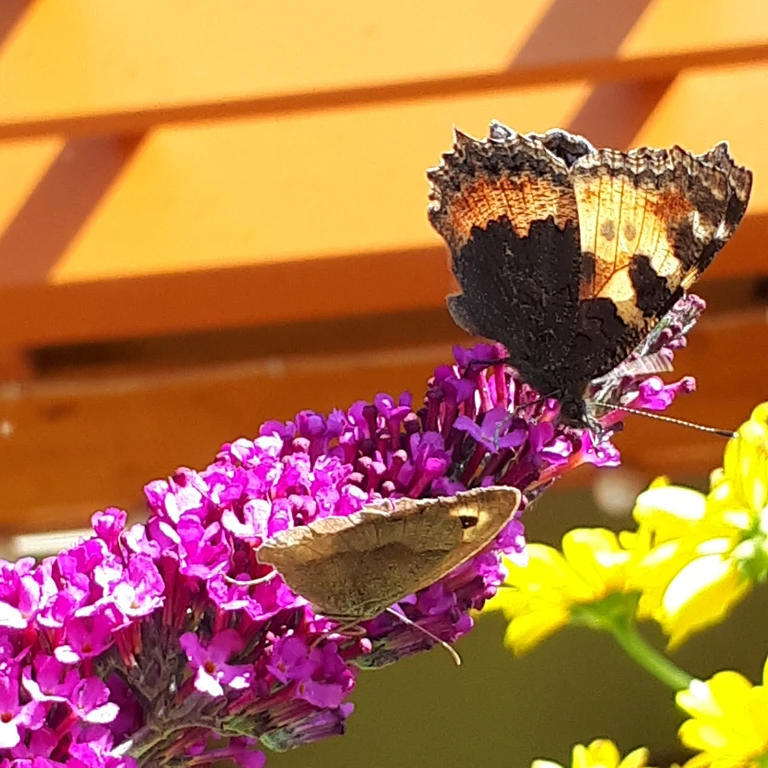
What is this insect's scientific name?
Aglais urticae
